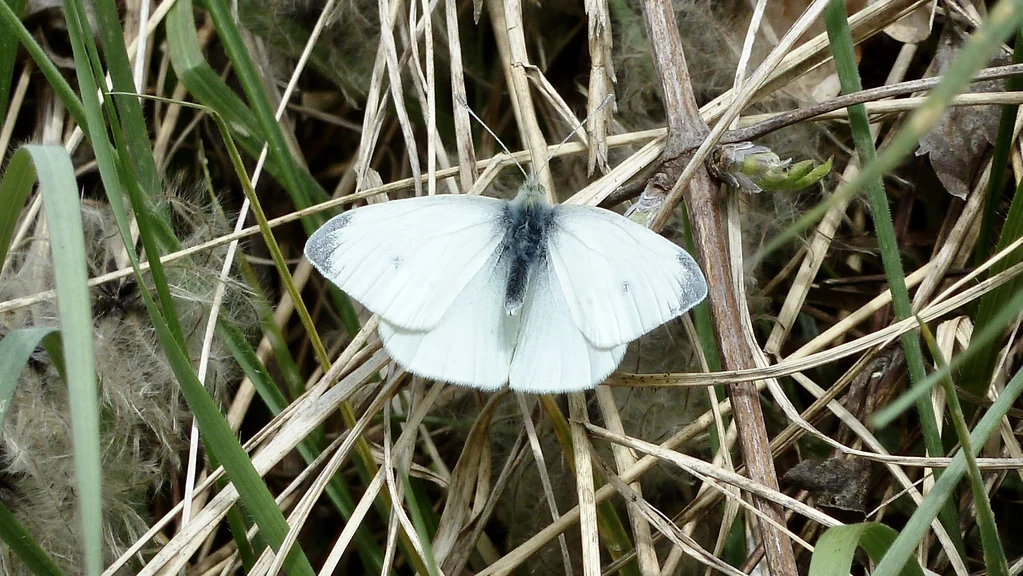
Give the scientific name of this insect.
Pieris rapae
